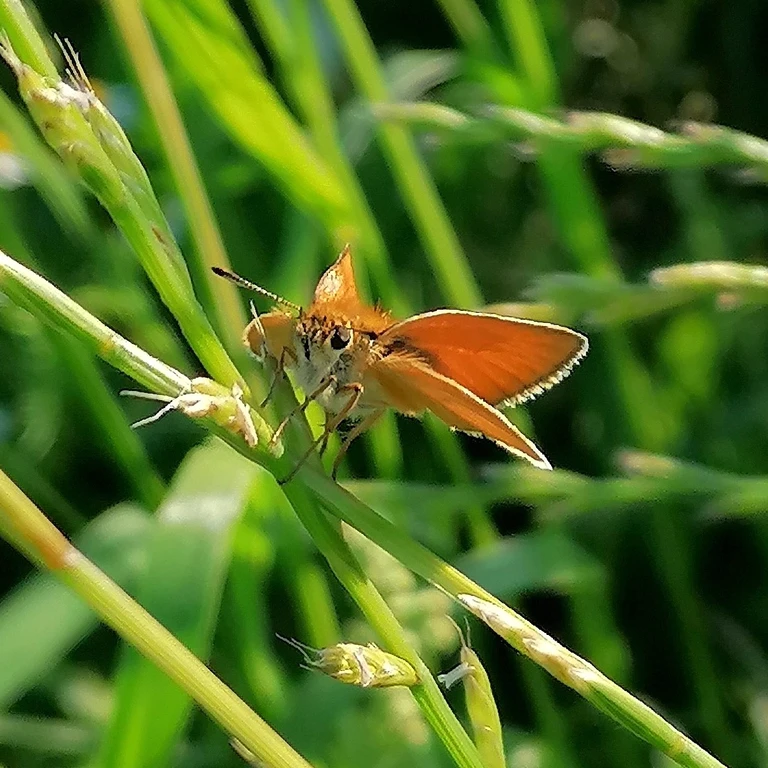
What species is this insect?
Thymelicus lineola
